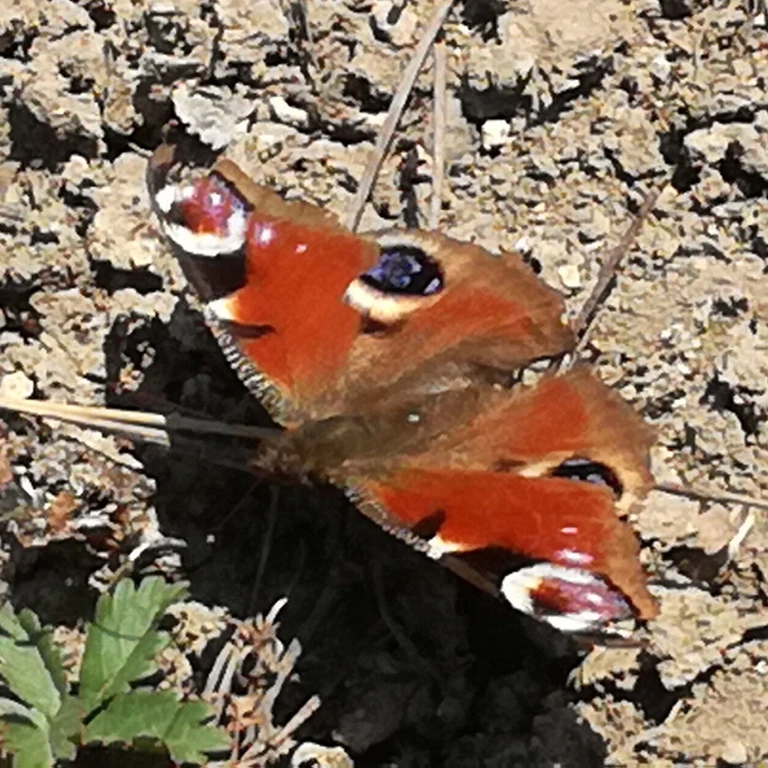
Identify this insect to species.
Aglais io
